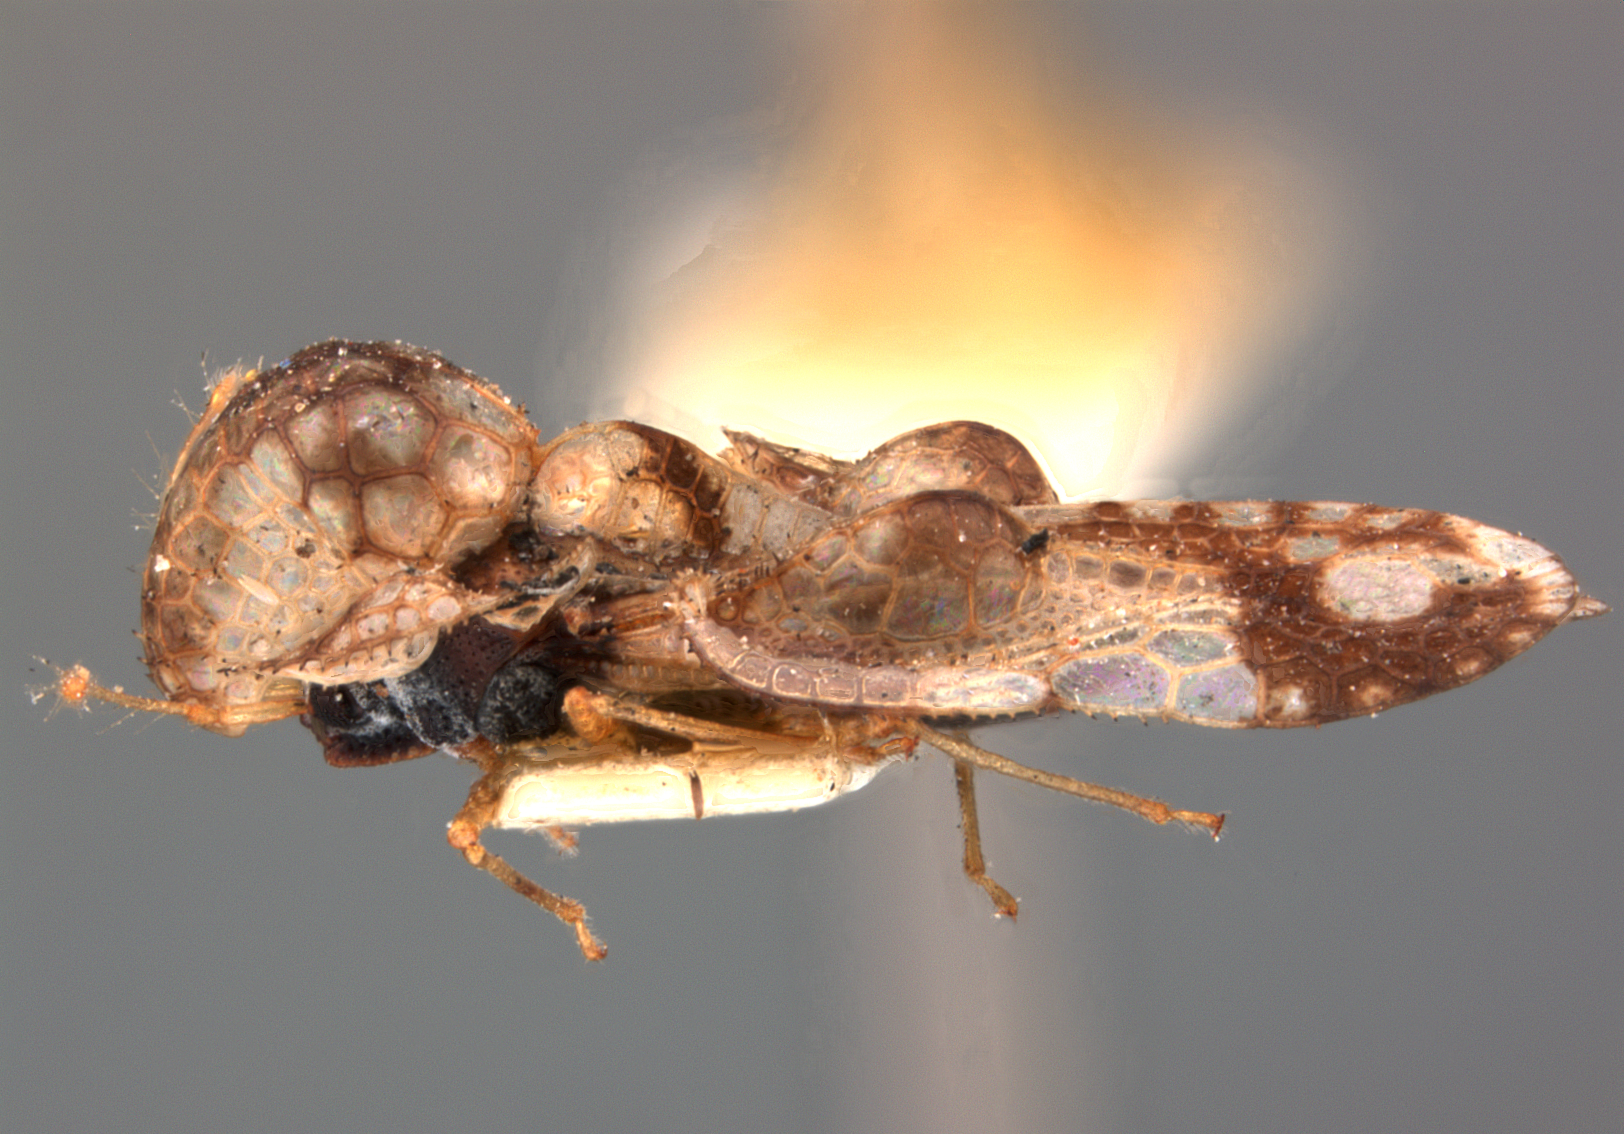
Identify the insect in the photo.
Corythucha aesculi
